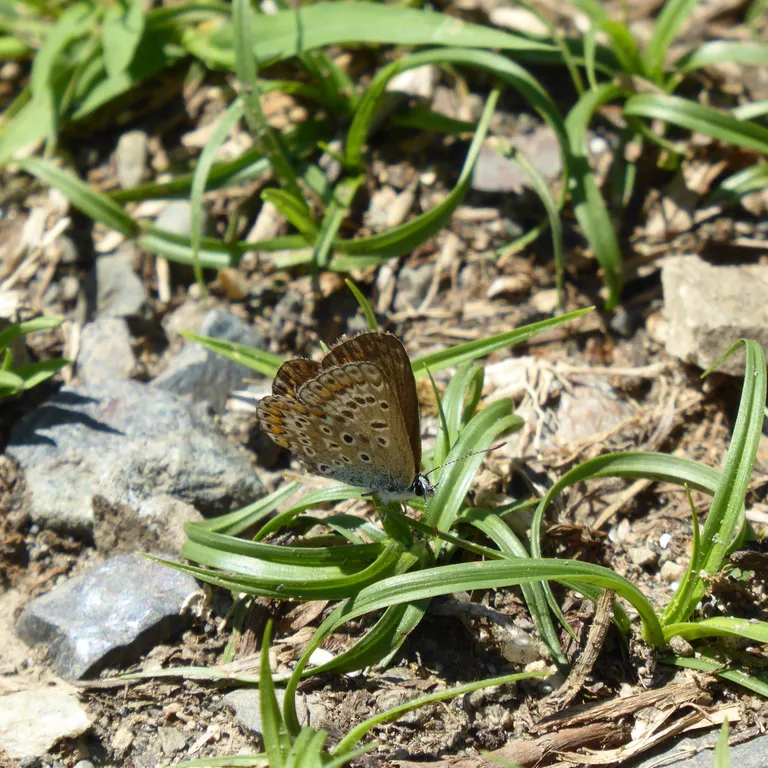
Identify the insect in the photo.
Polyommatus icarus
